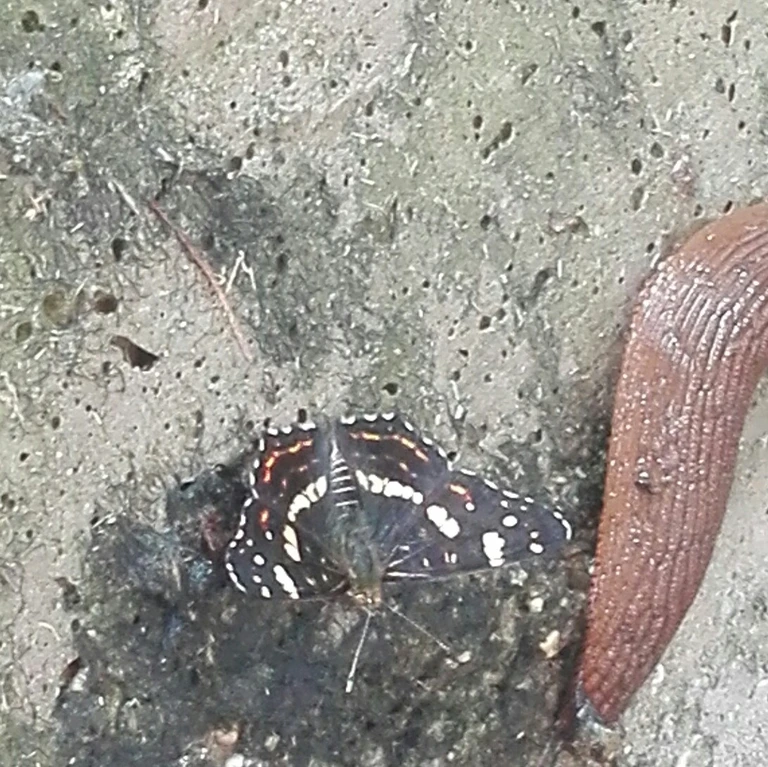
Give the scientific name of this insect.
Araschnia levana
